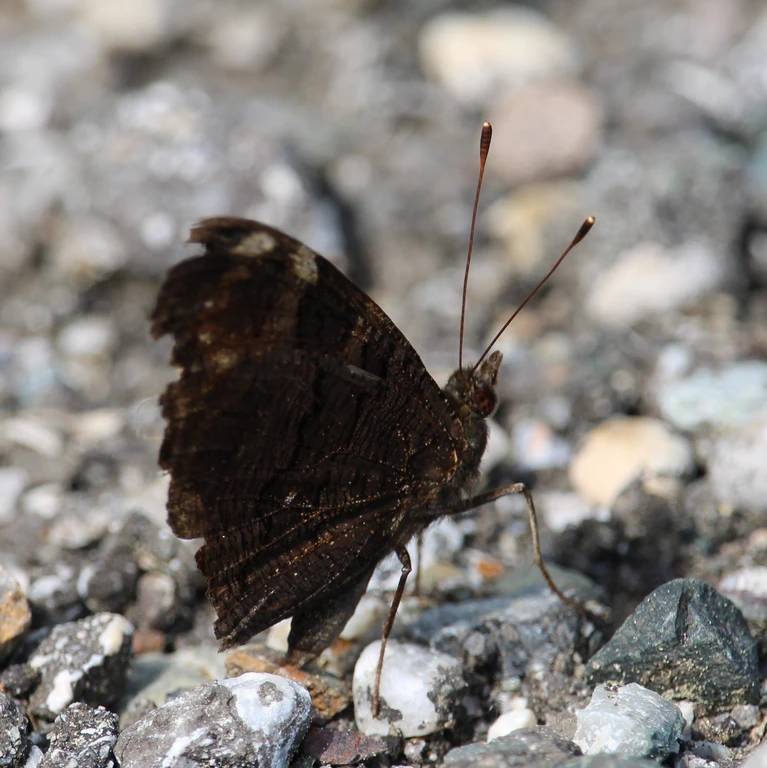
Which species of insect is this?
Aglais io
